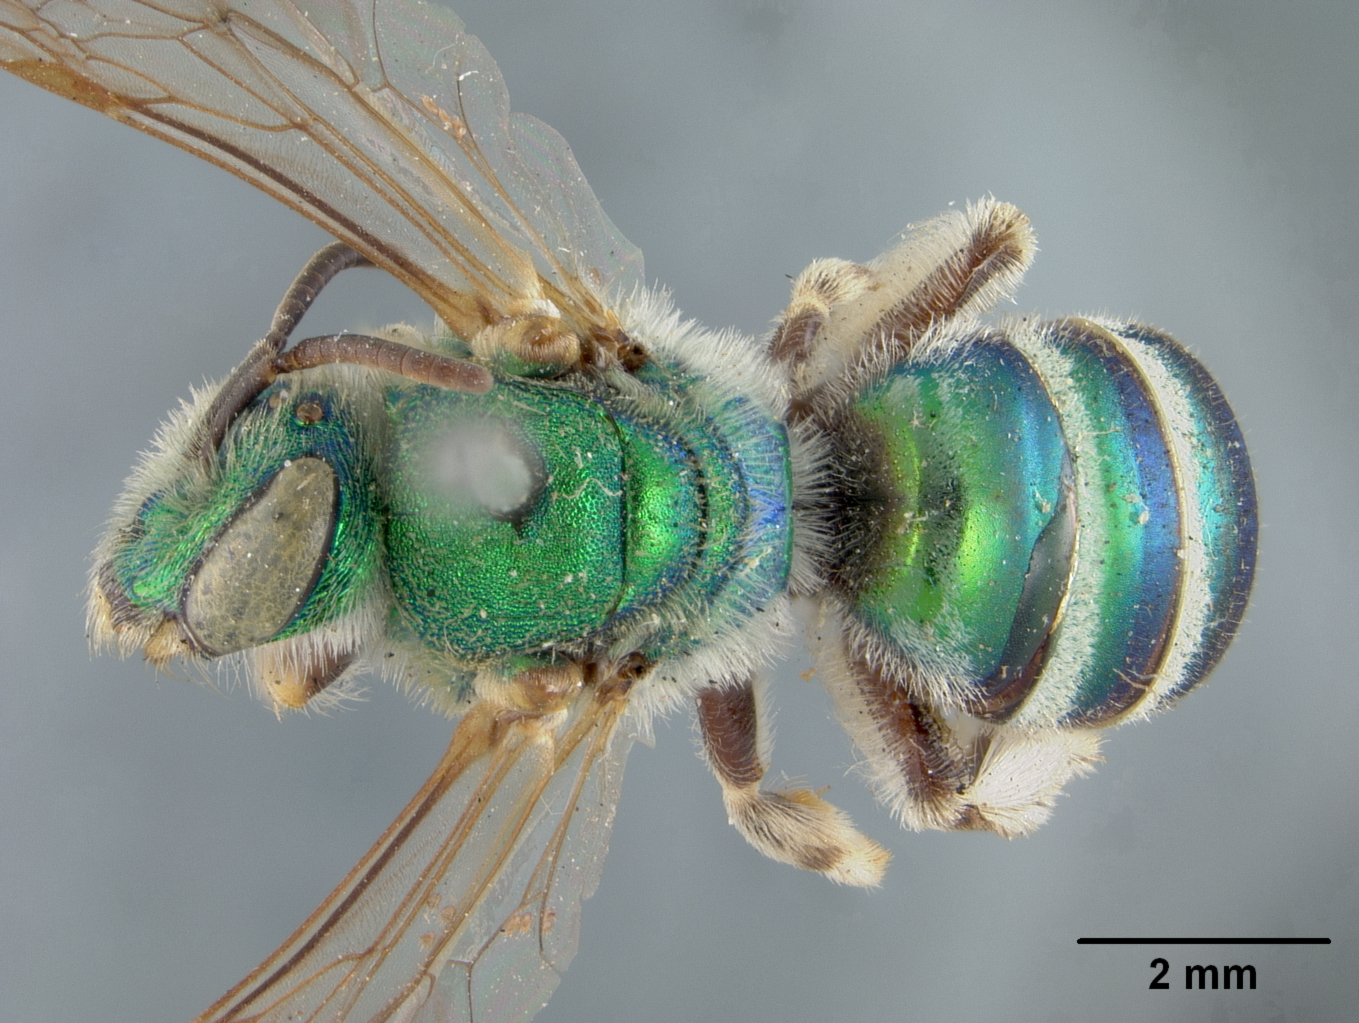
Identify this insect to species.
Agapostemon cockerelli
